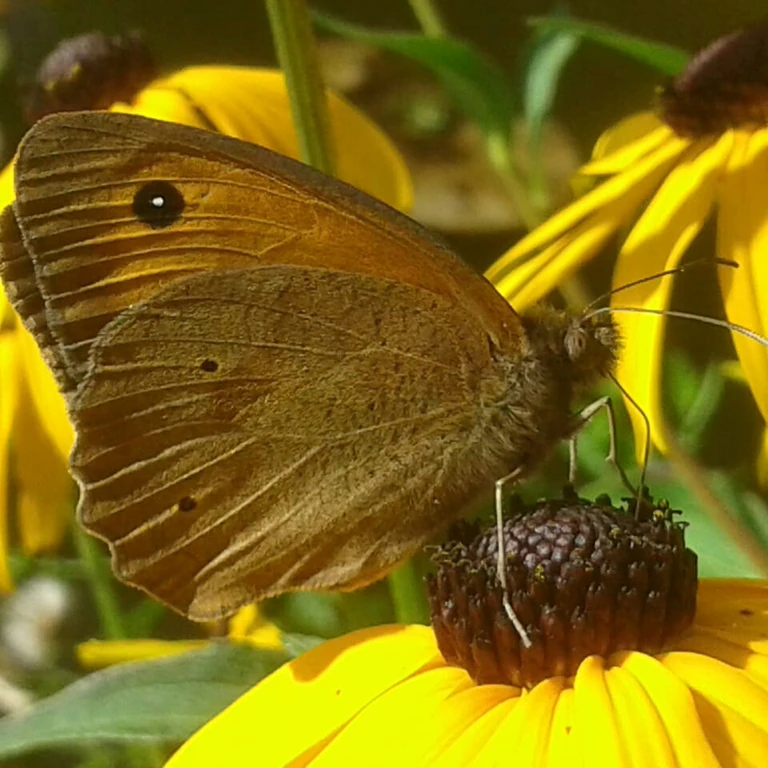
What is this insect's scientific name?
Maniola jurtina
